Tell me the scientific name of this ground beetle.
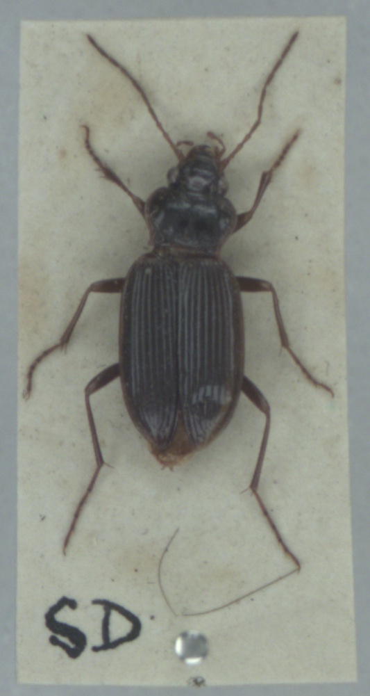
Nebria brevicollis
